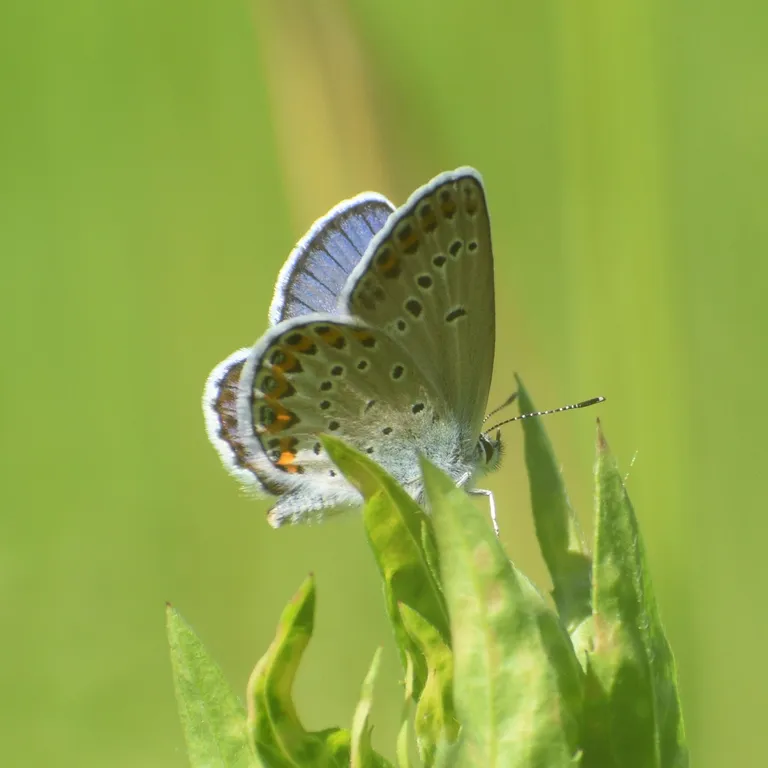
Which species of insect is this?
Plebejus argyrognomon
